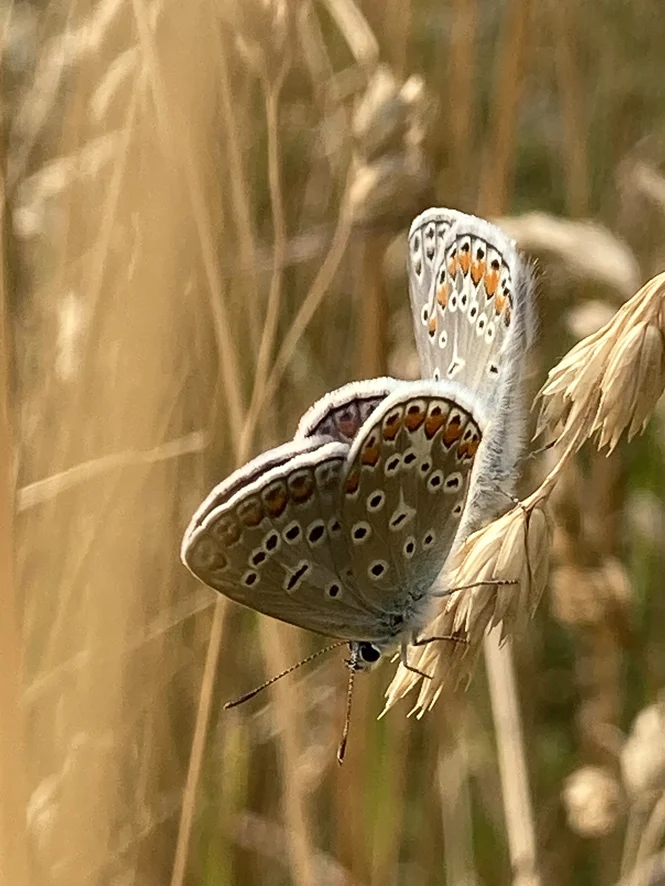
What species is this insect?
Polyommatus icarus
